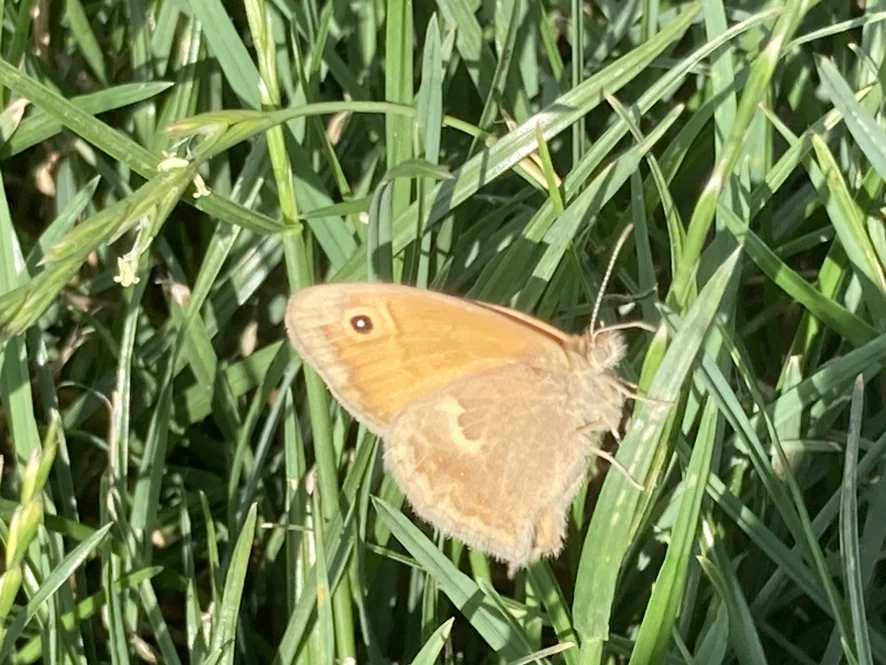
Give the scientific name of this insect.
Coenonympha pamphilus
